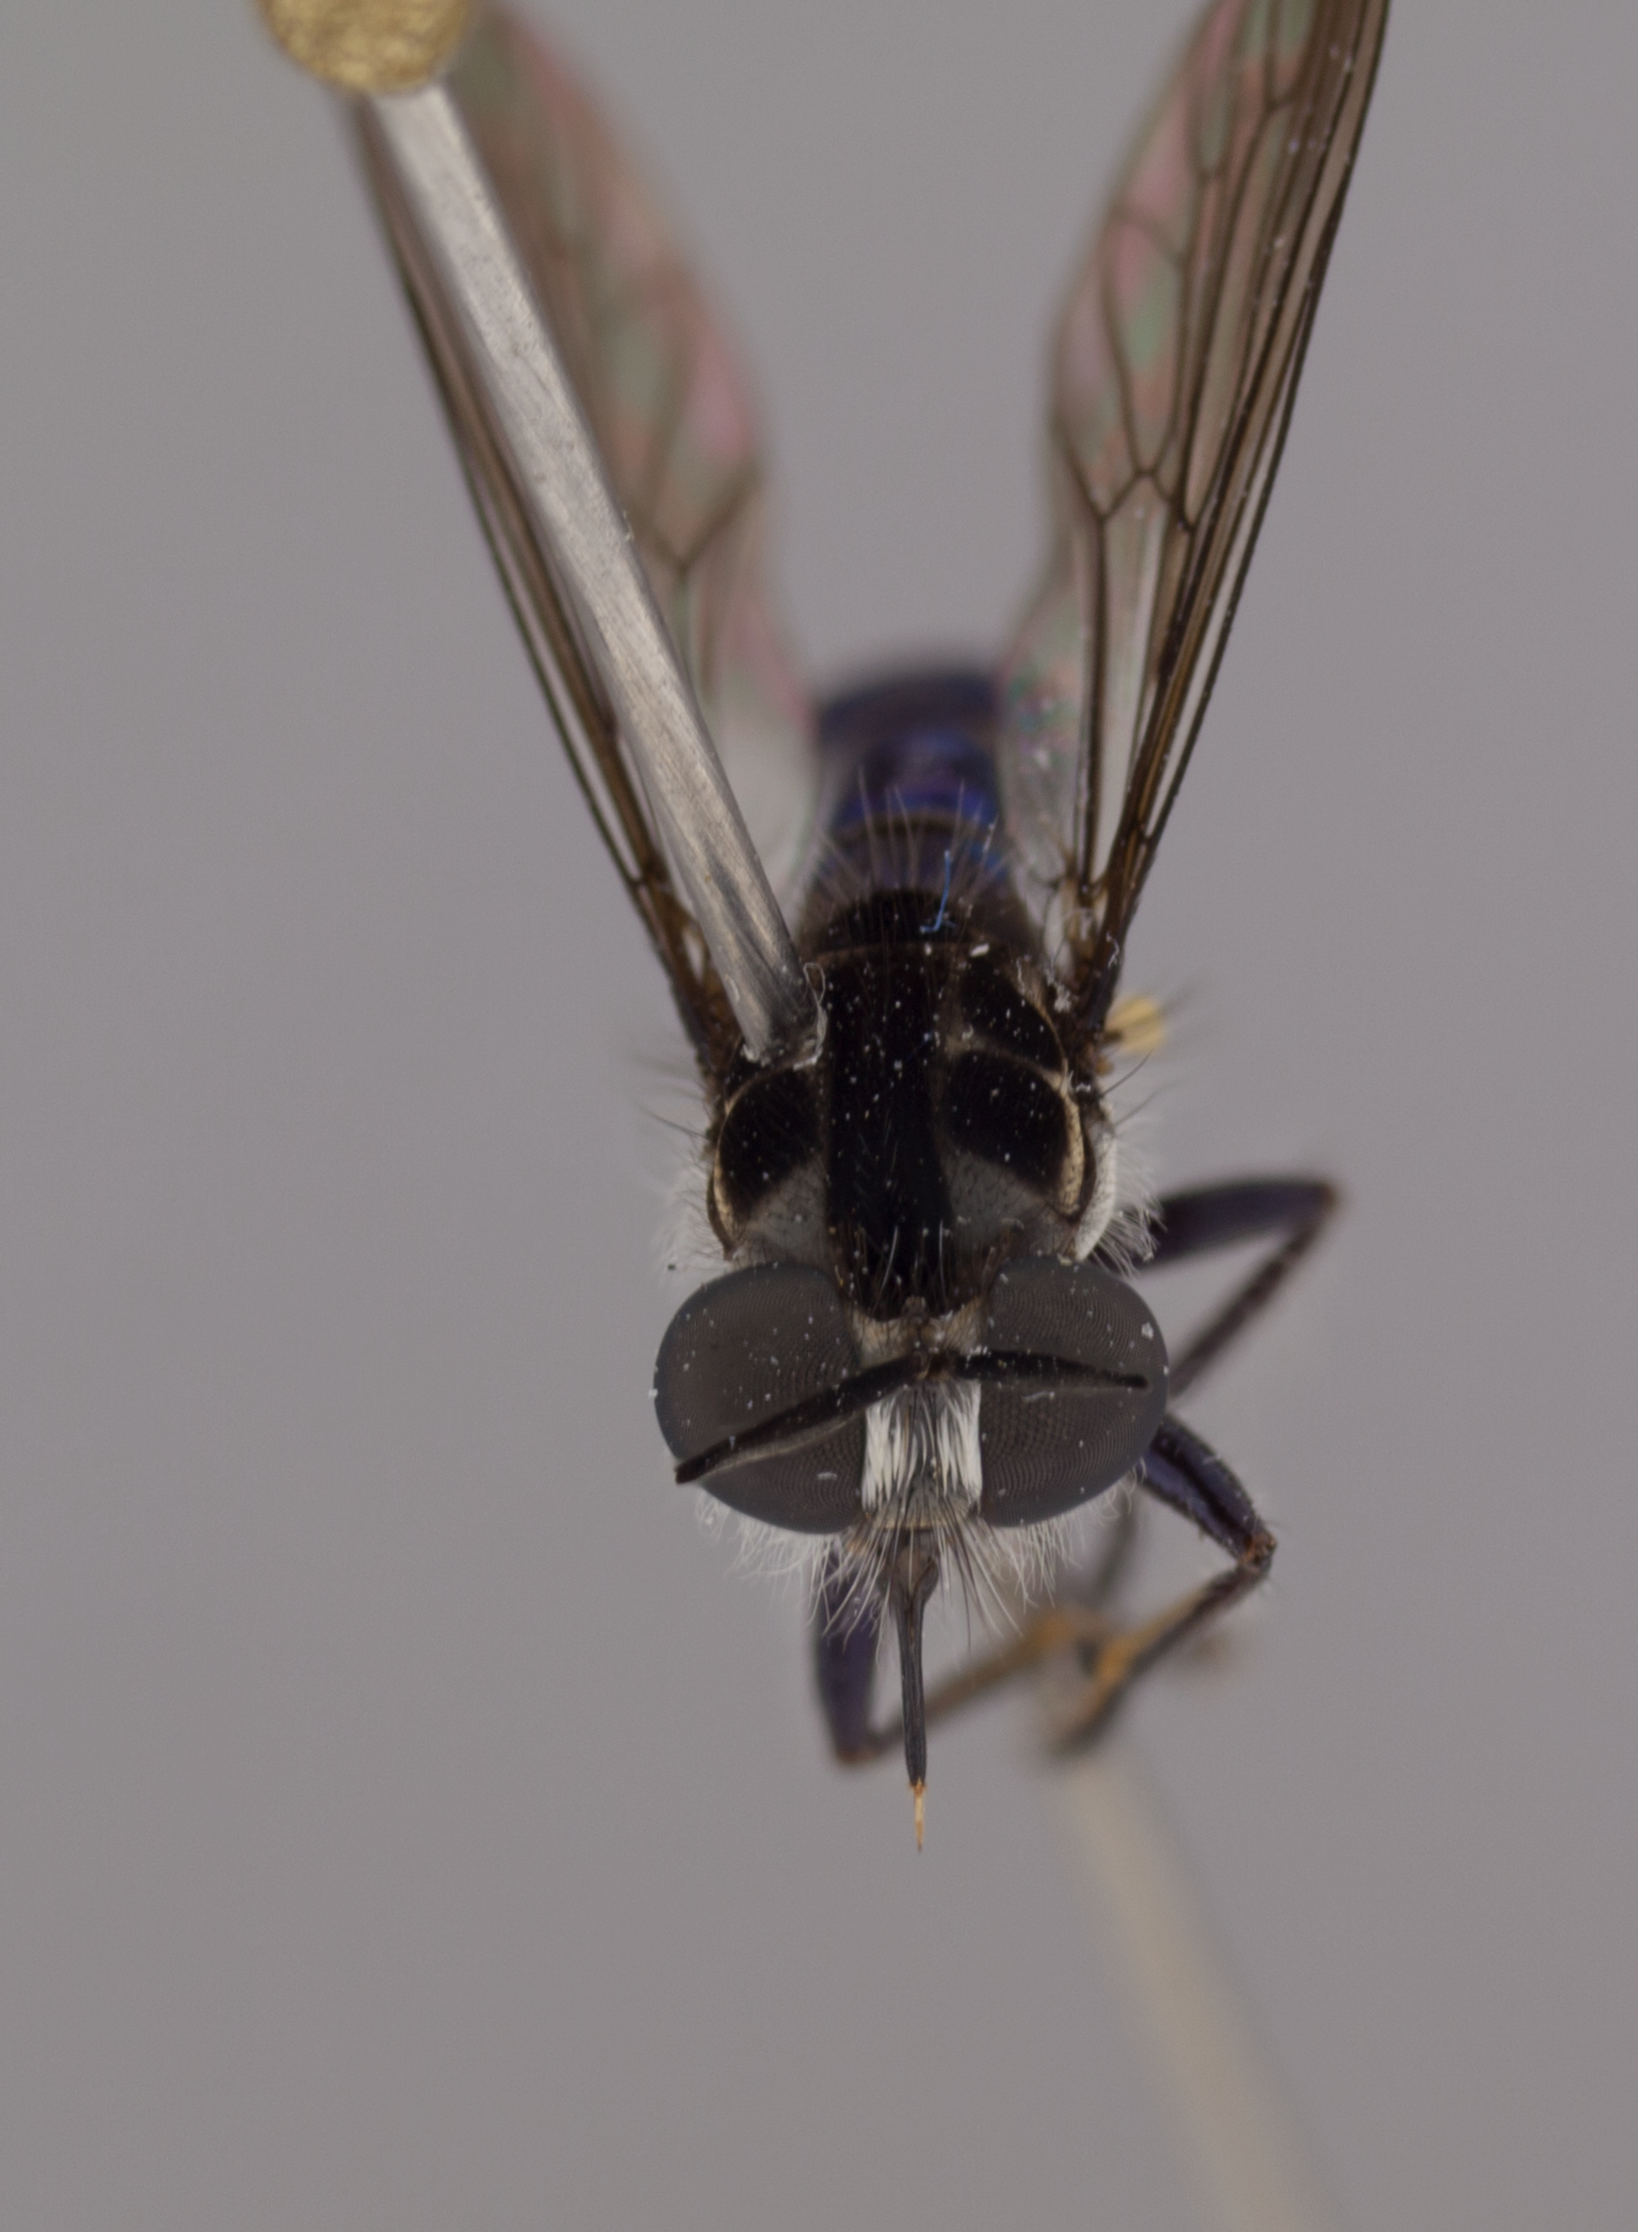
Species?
Rhopalogaster albidus
